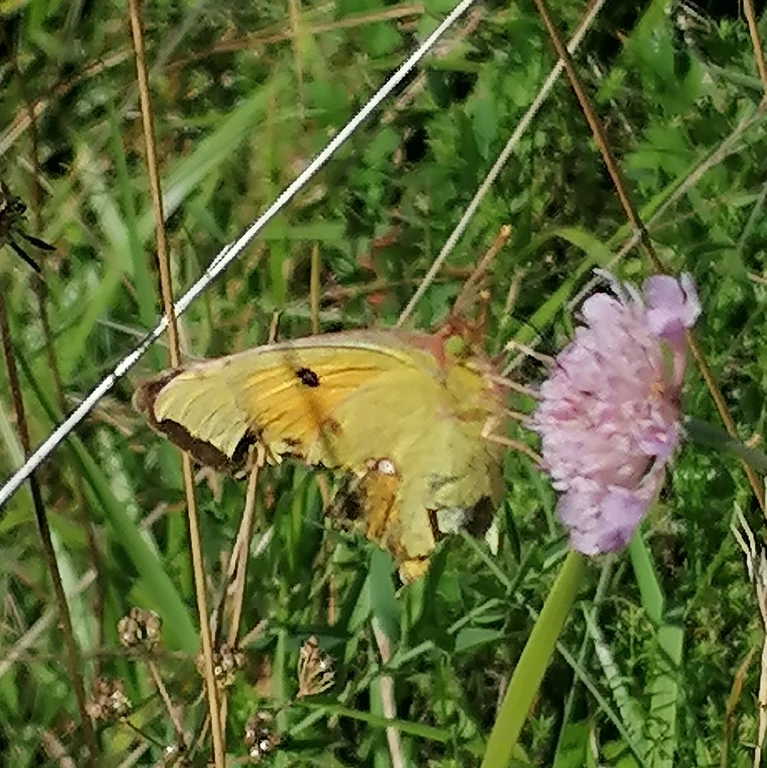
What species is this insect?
Colias croceus
